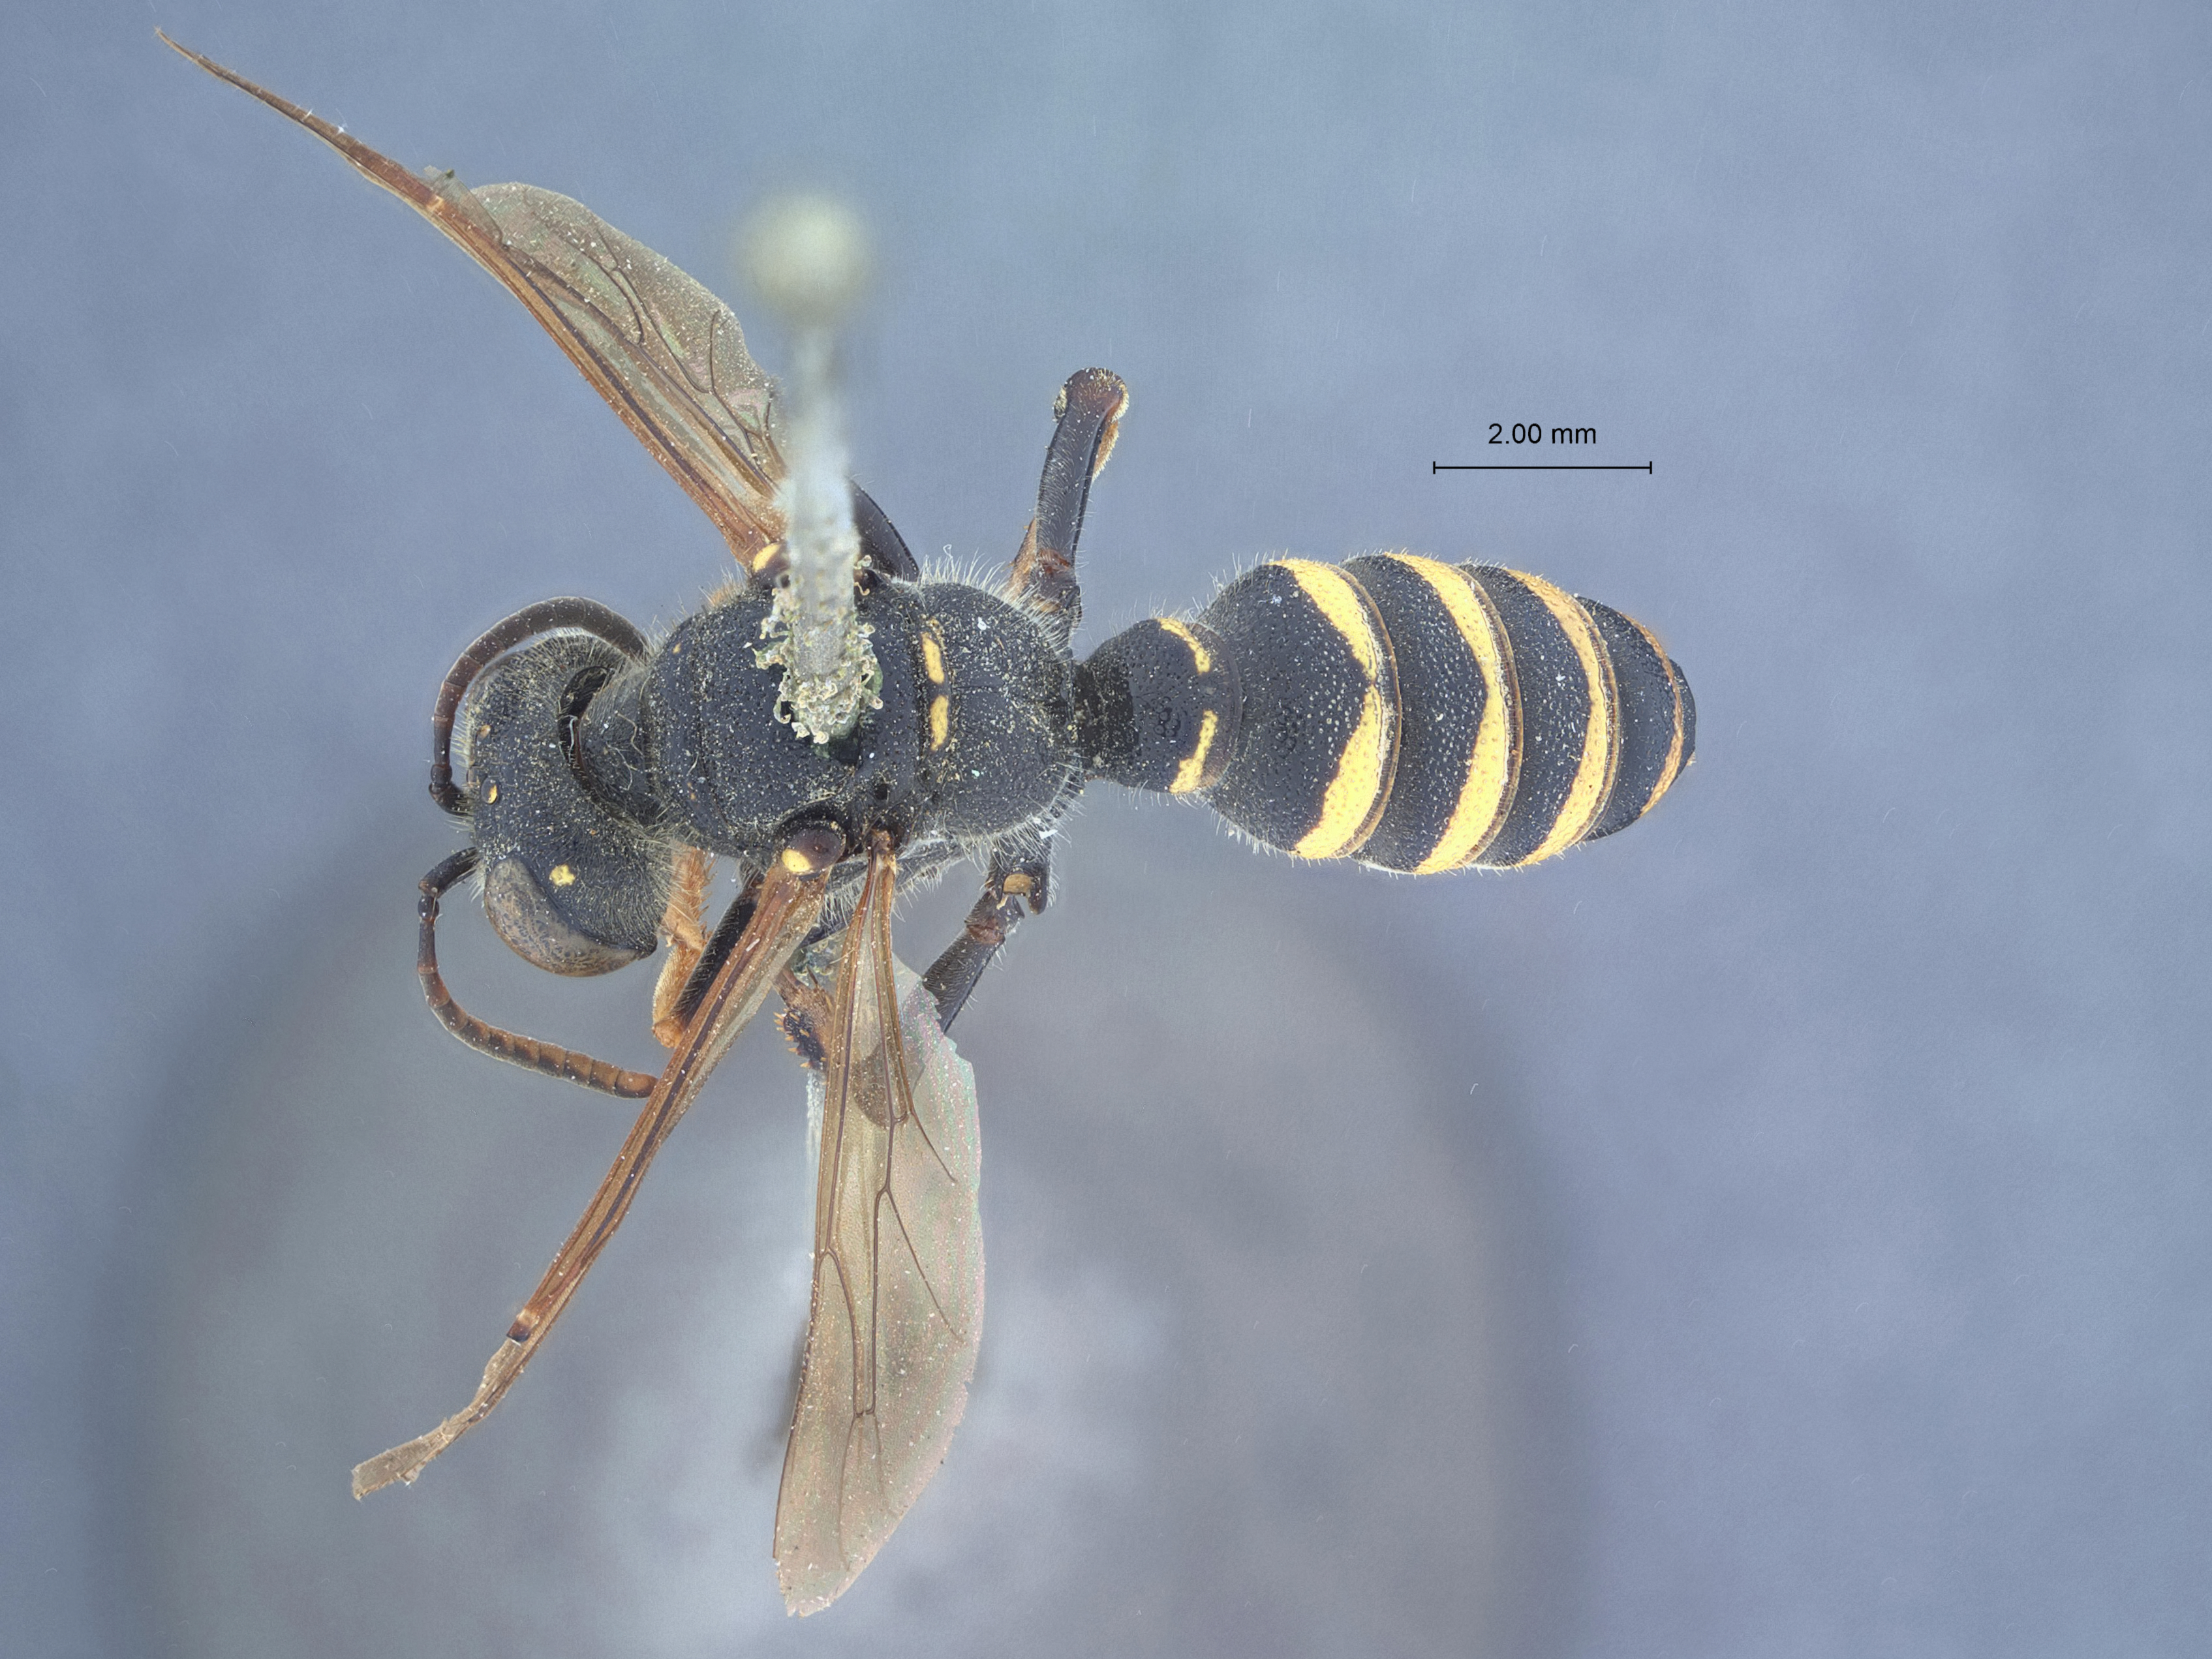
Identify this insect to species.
Cerceris hokkanzana
